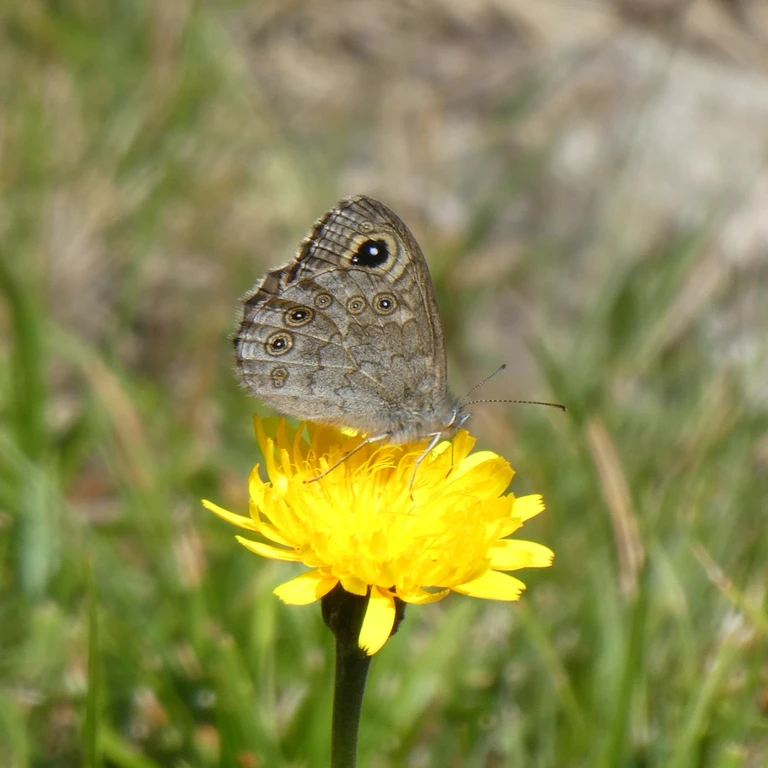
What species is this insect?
Lasiommata maera (also Pararge maera)
